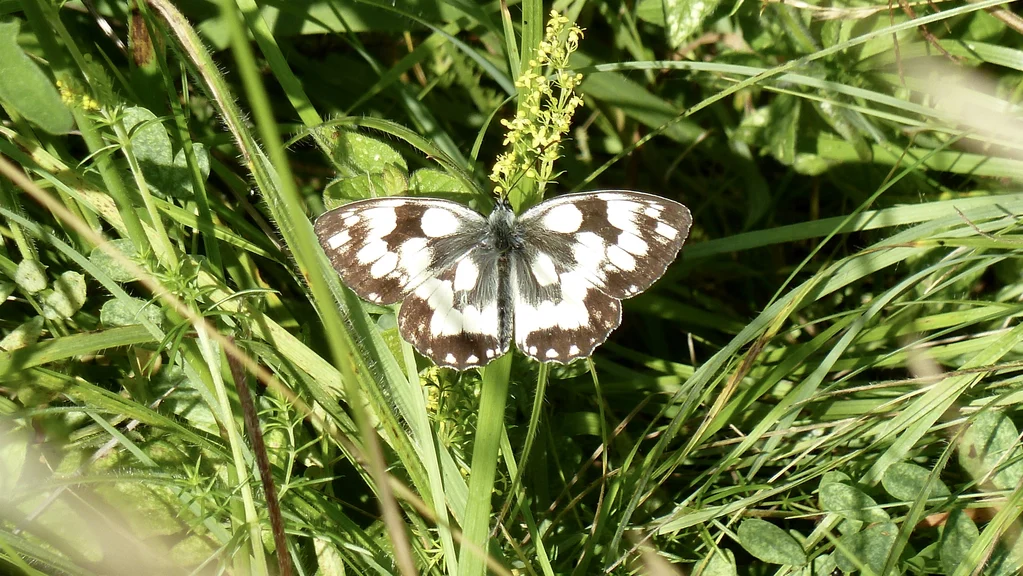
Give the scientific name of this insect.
Melanargia galathea
